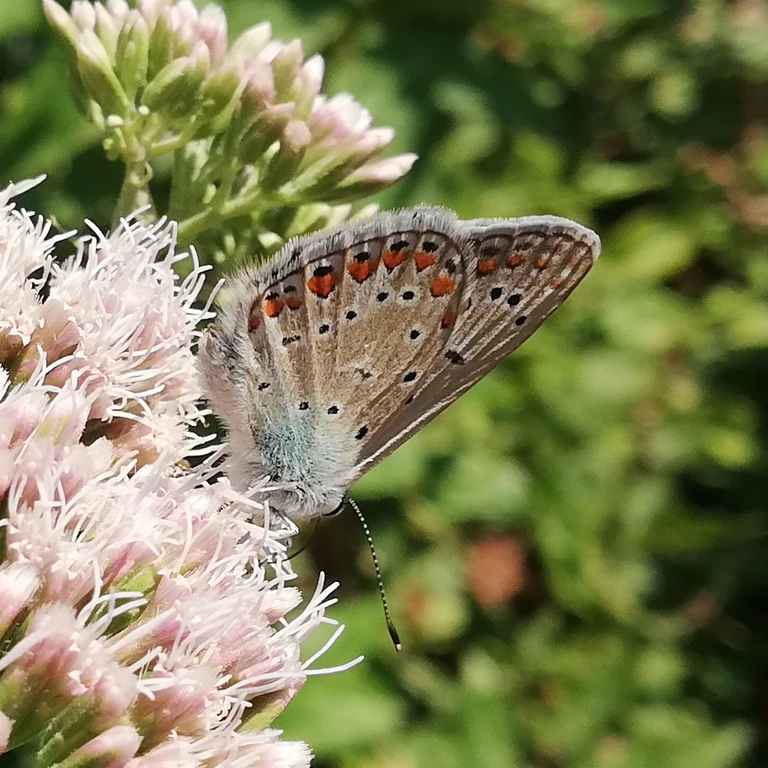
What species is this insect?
Polyommatus icarus
